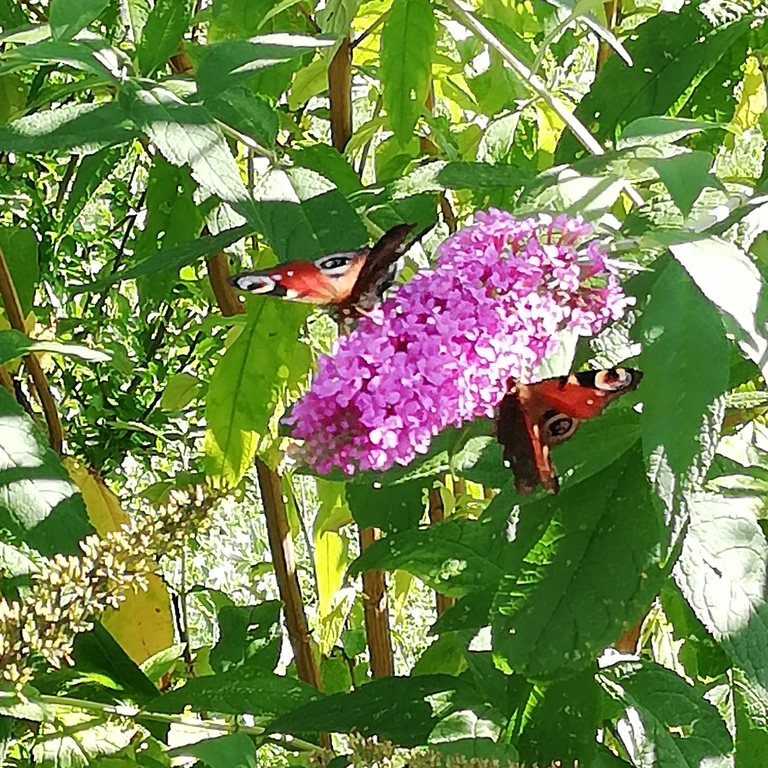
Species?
Aglais io
